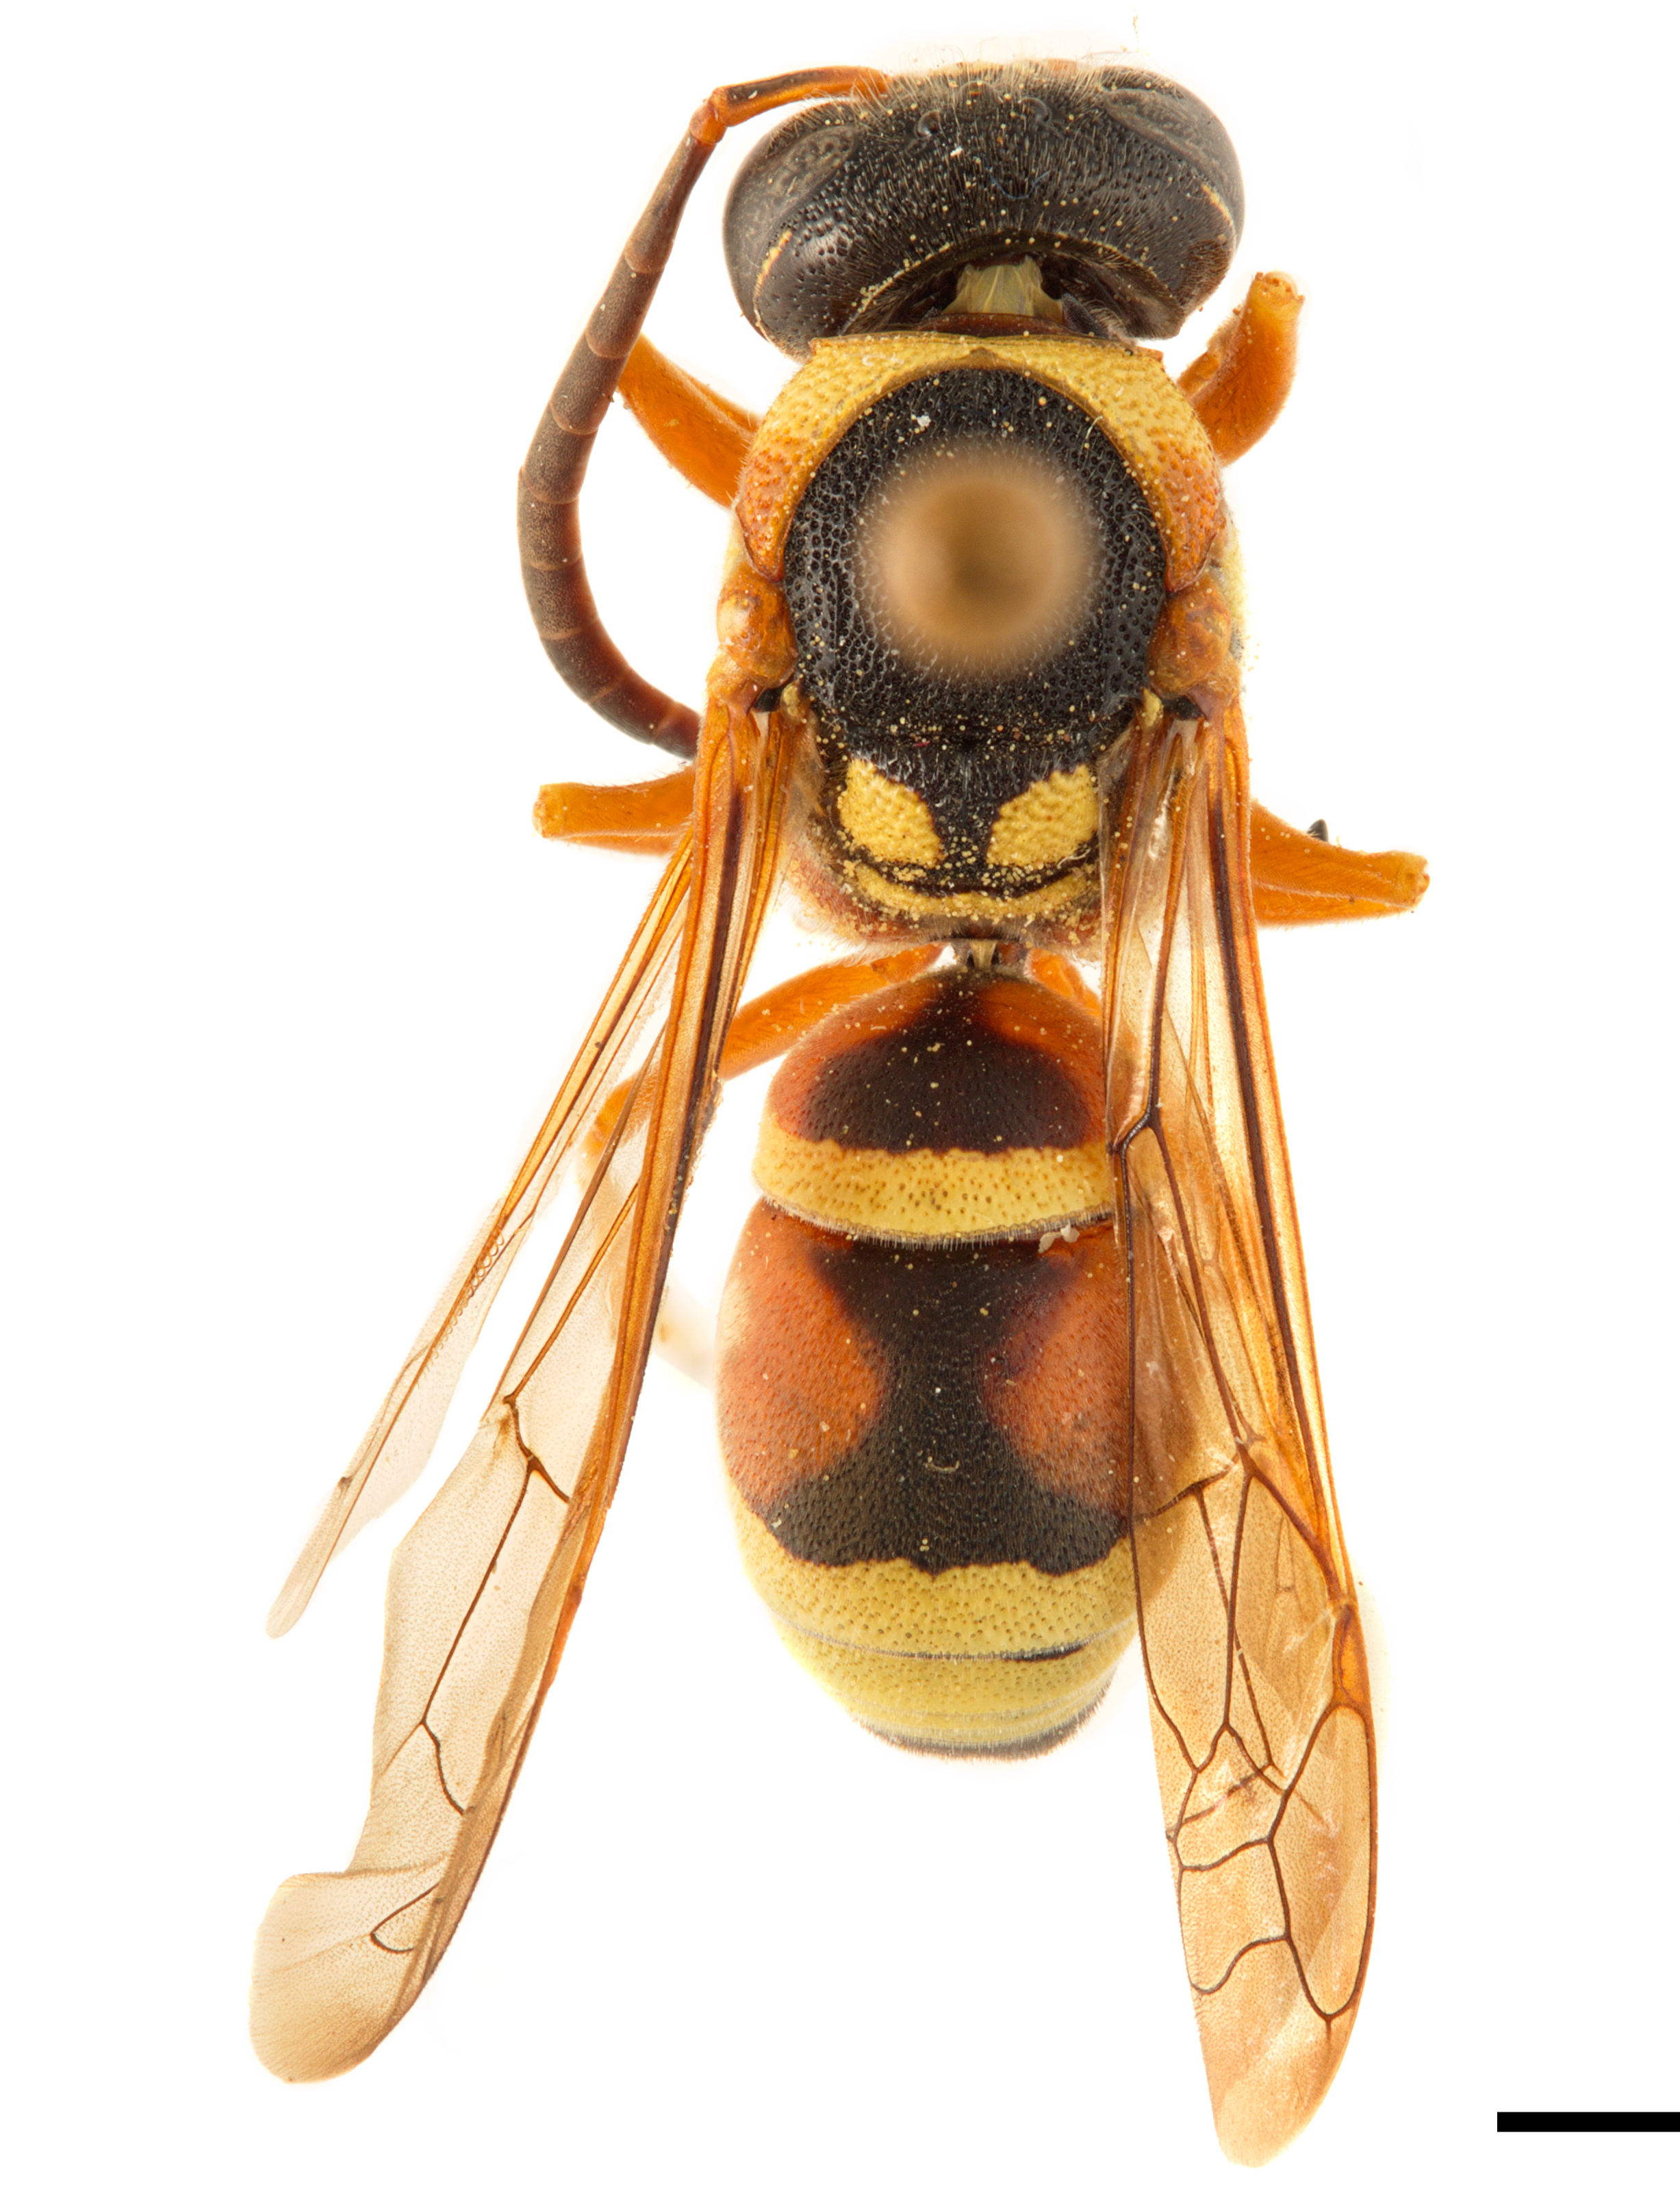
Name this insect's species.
Pterocheilus quinquefasciatus
